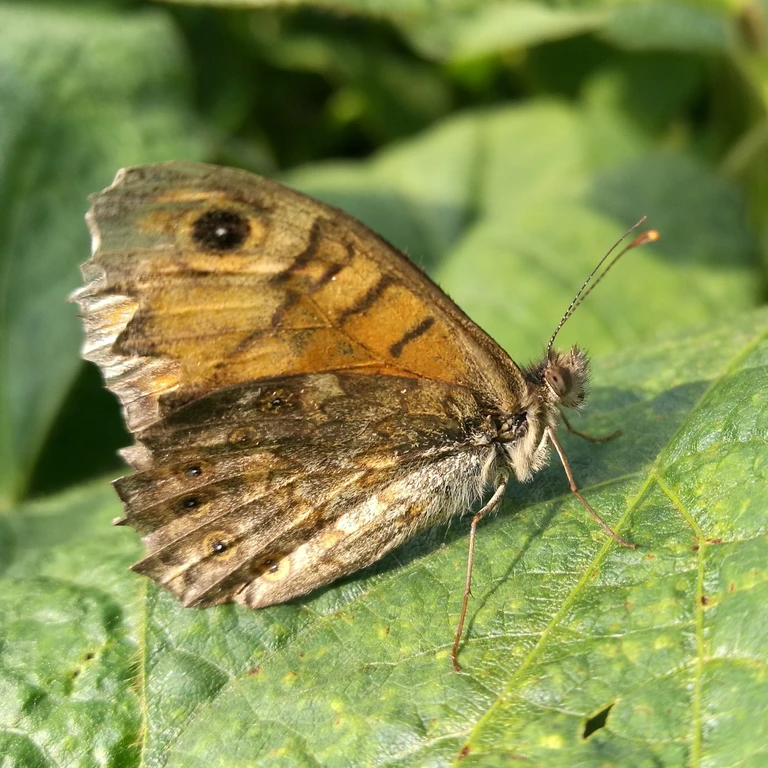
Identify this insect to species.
Lasiommata megera (also Pararge megera)
